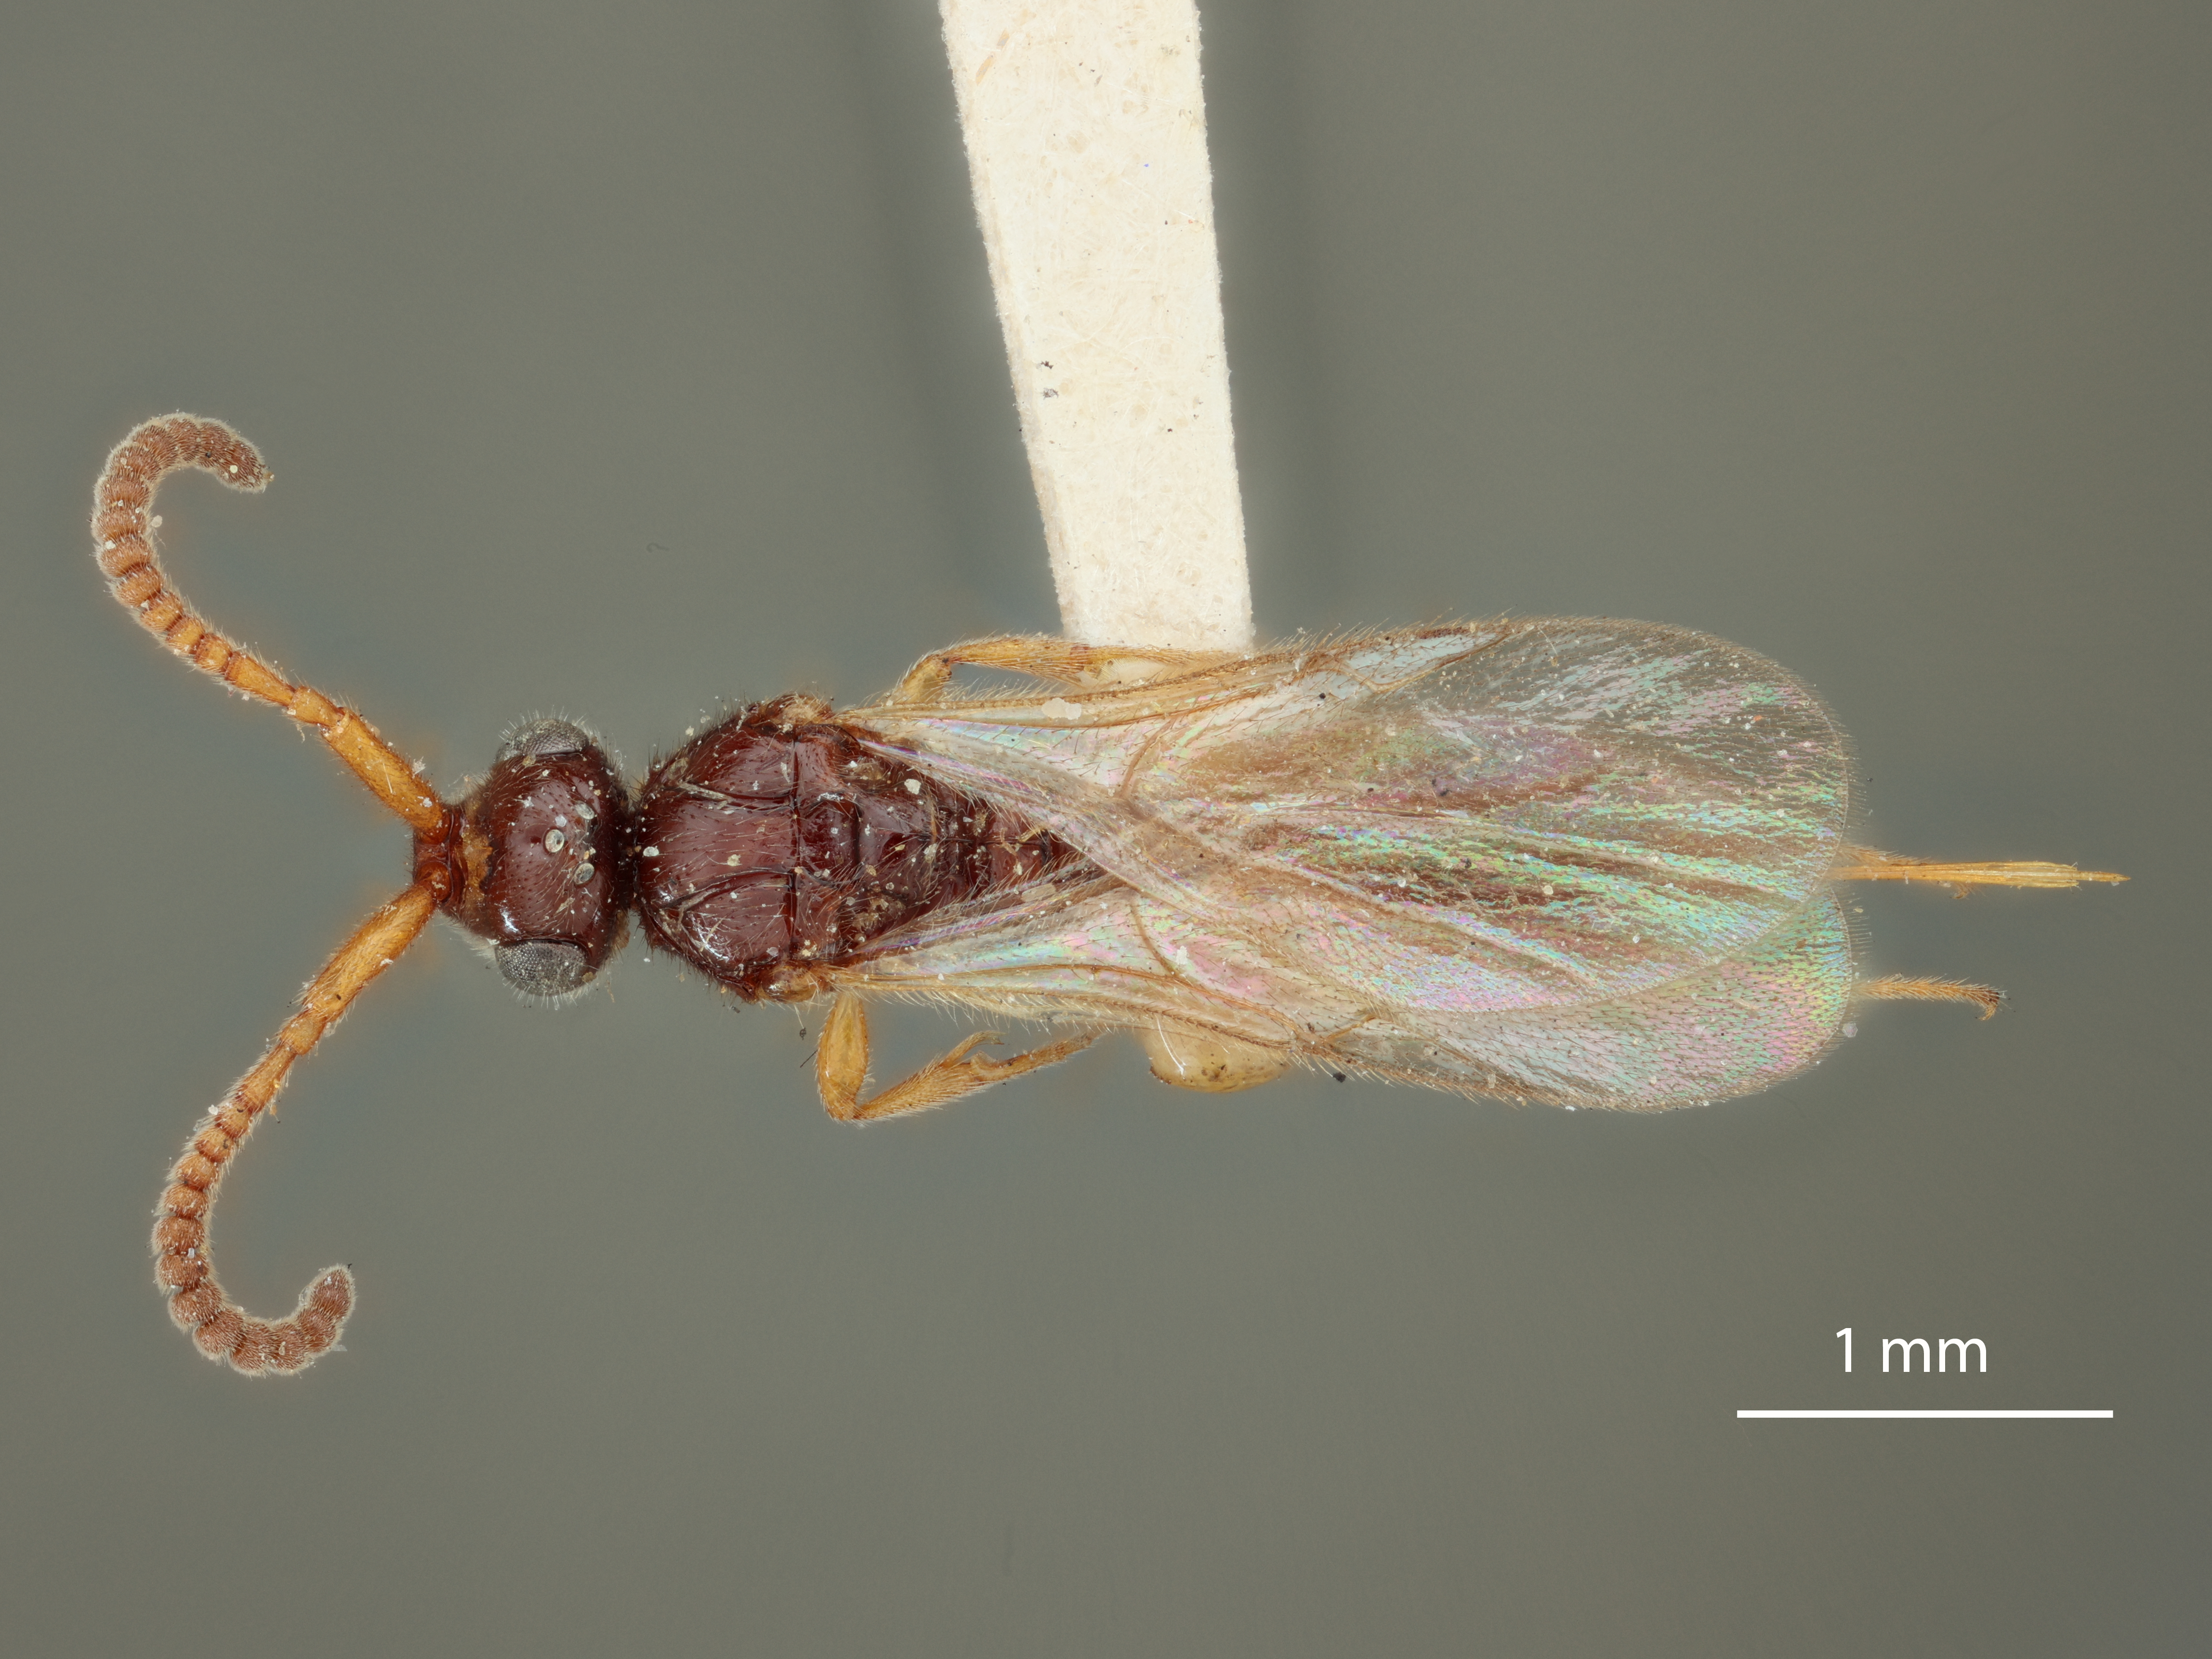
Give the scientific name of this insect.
Pantoclis analis
